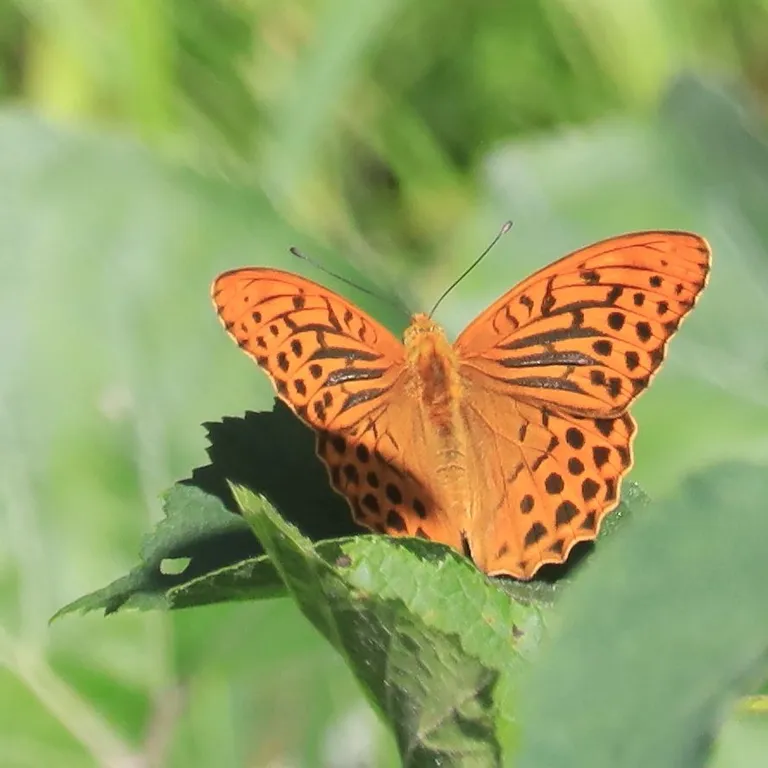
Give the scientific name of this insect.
Argynnis paphia
